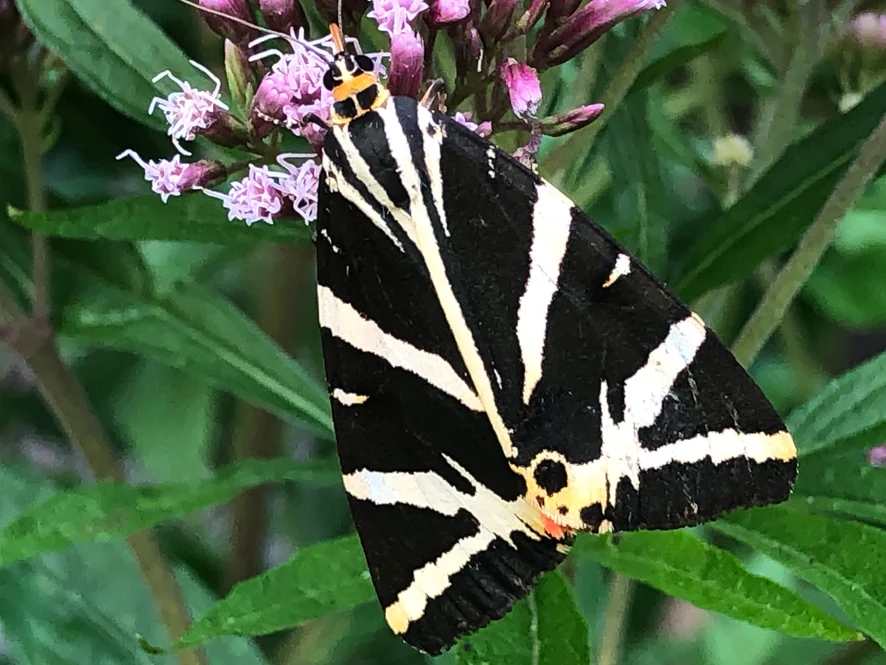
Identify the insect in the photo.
Euplagia quadripunctaria
